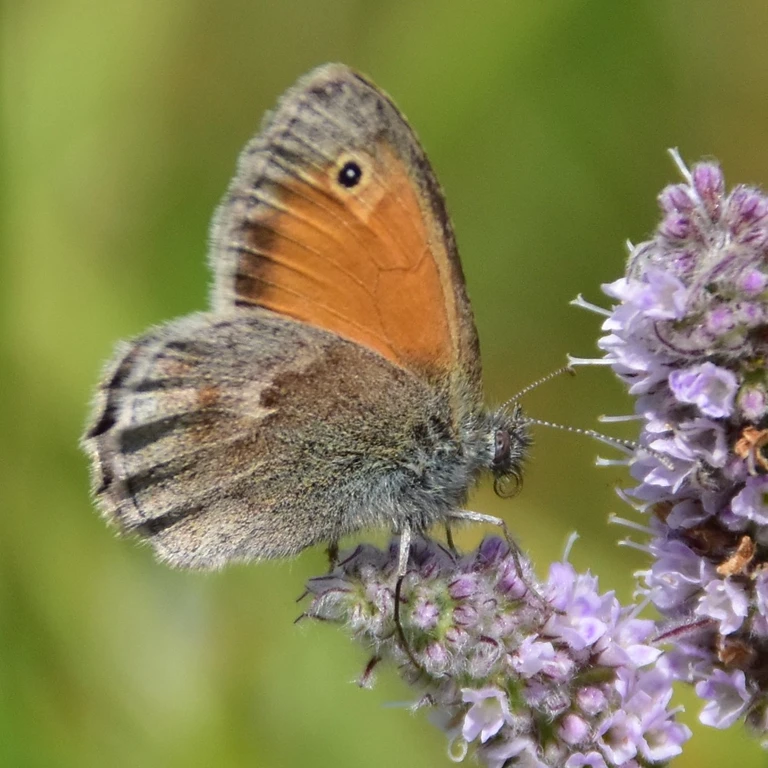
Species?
Coenonympha pamphilus
